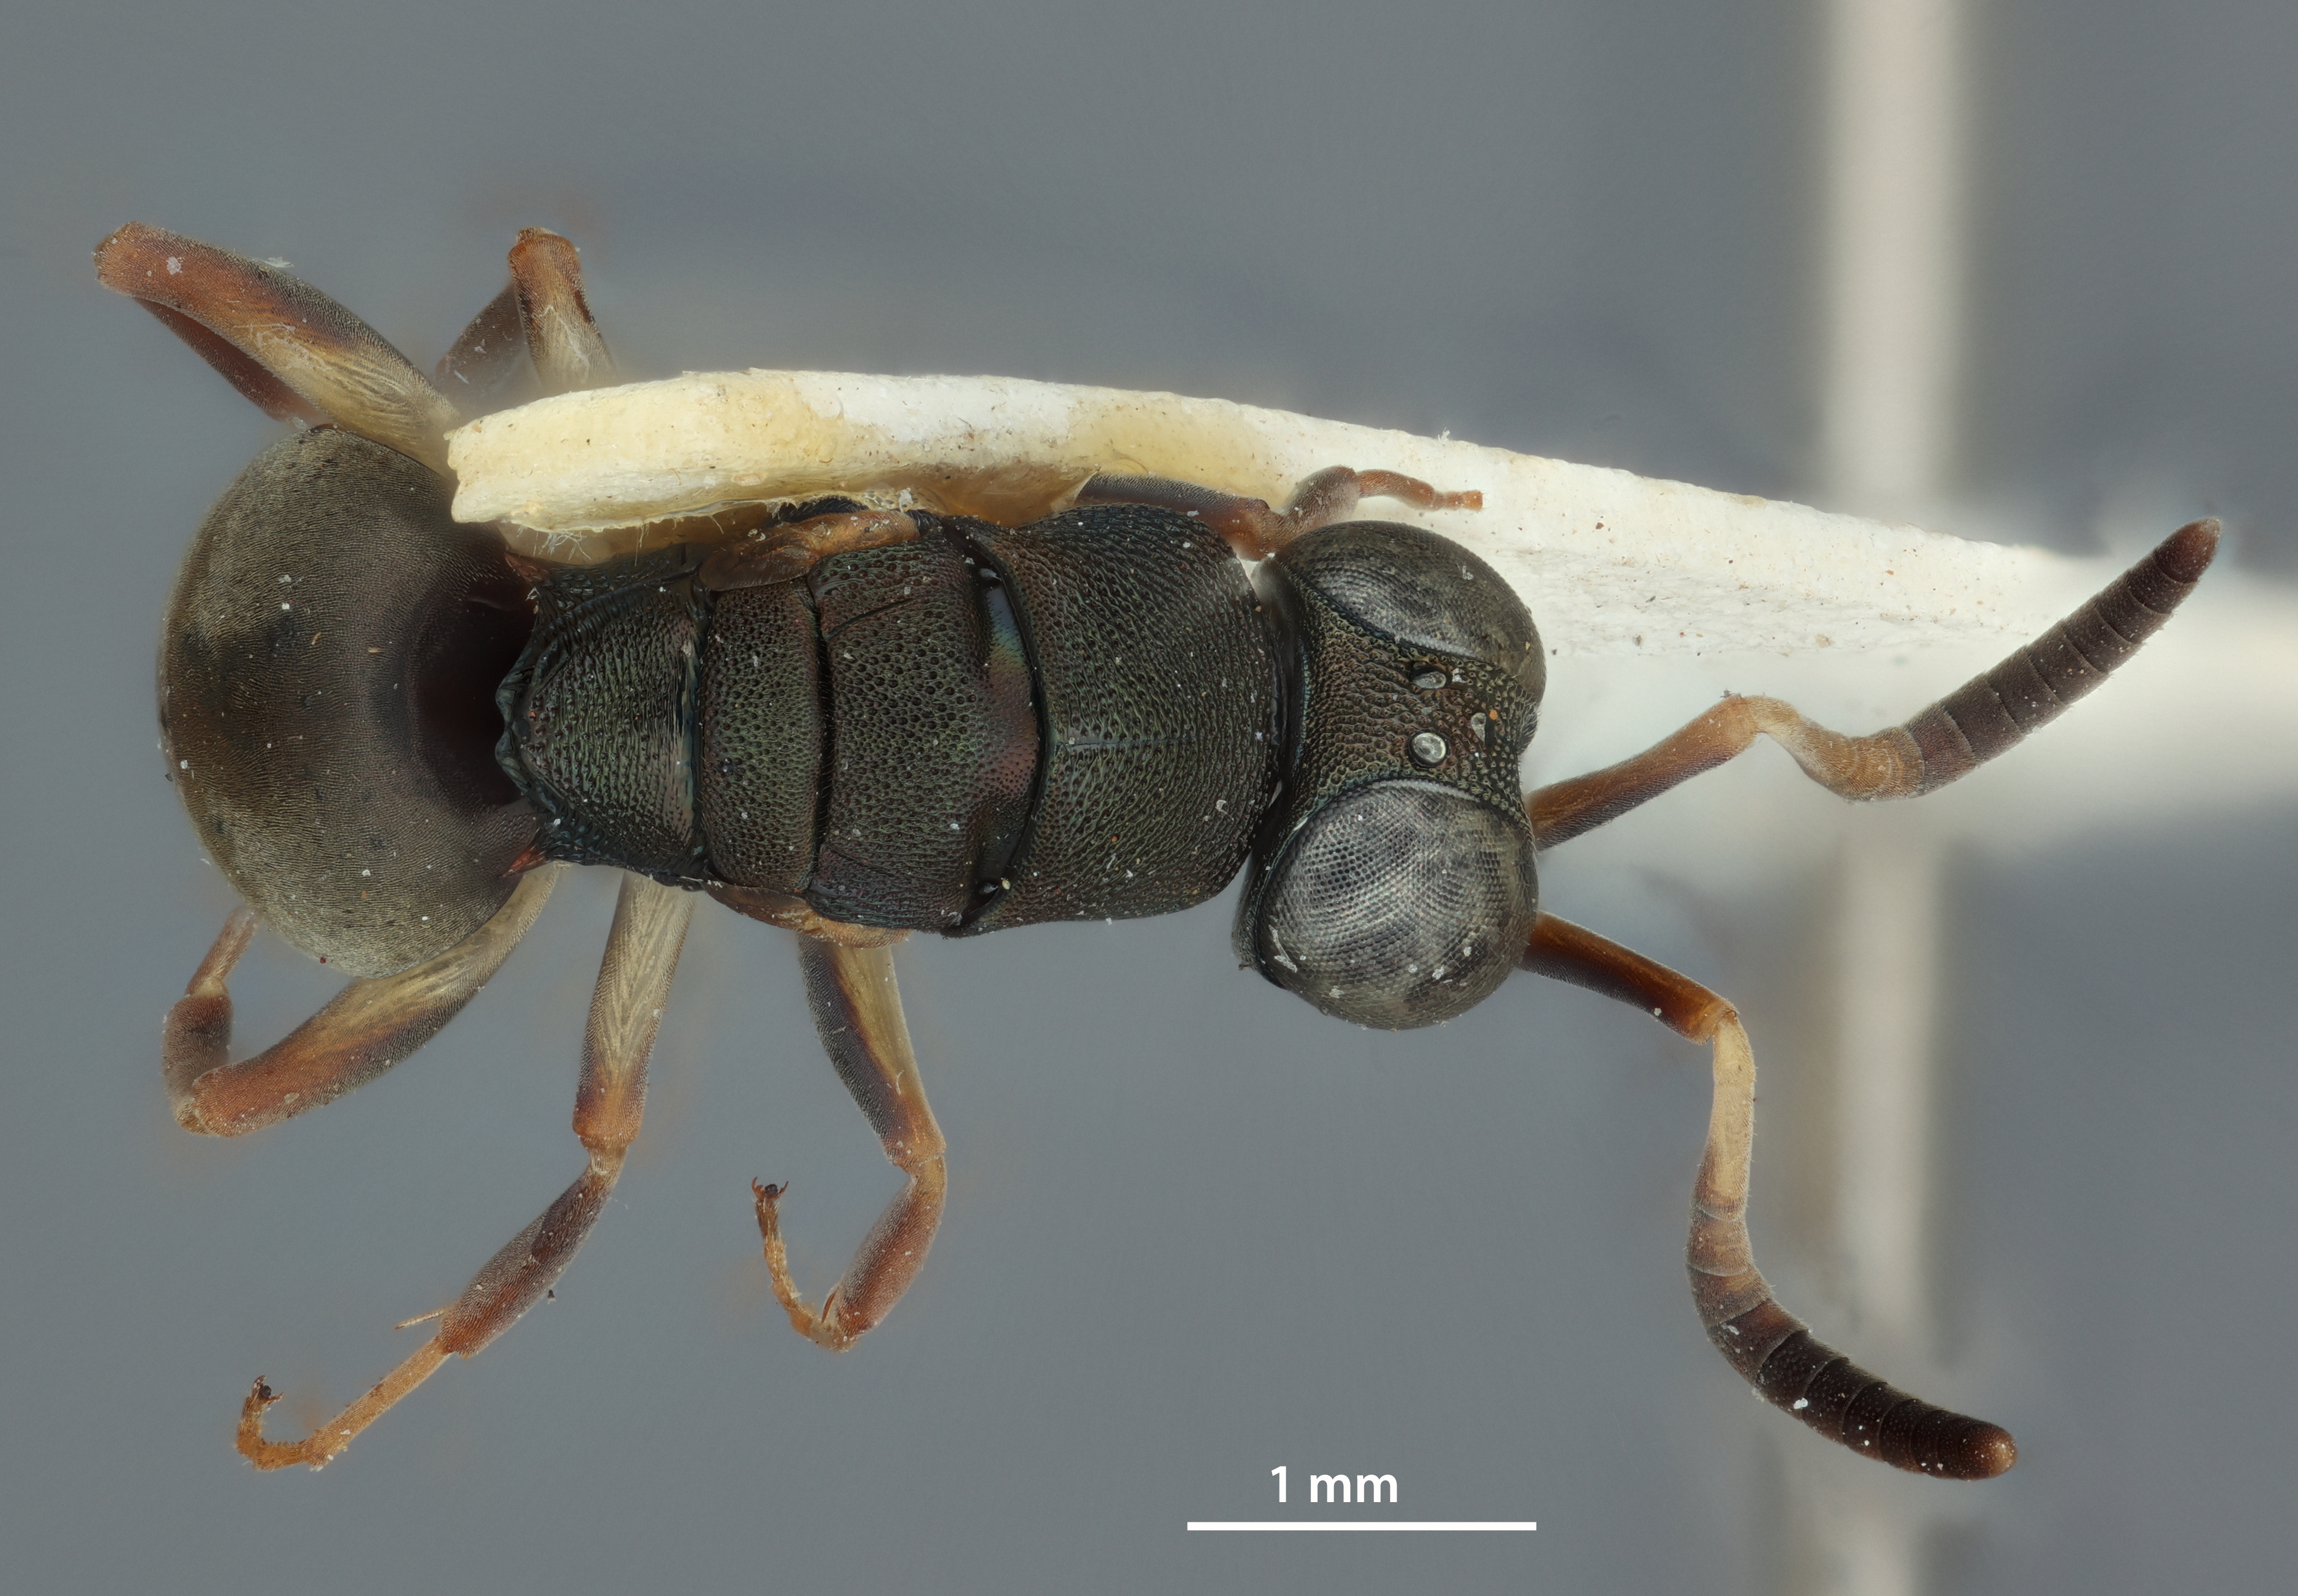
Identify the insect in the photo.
Mahinda saltator
